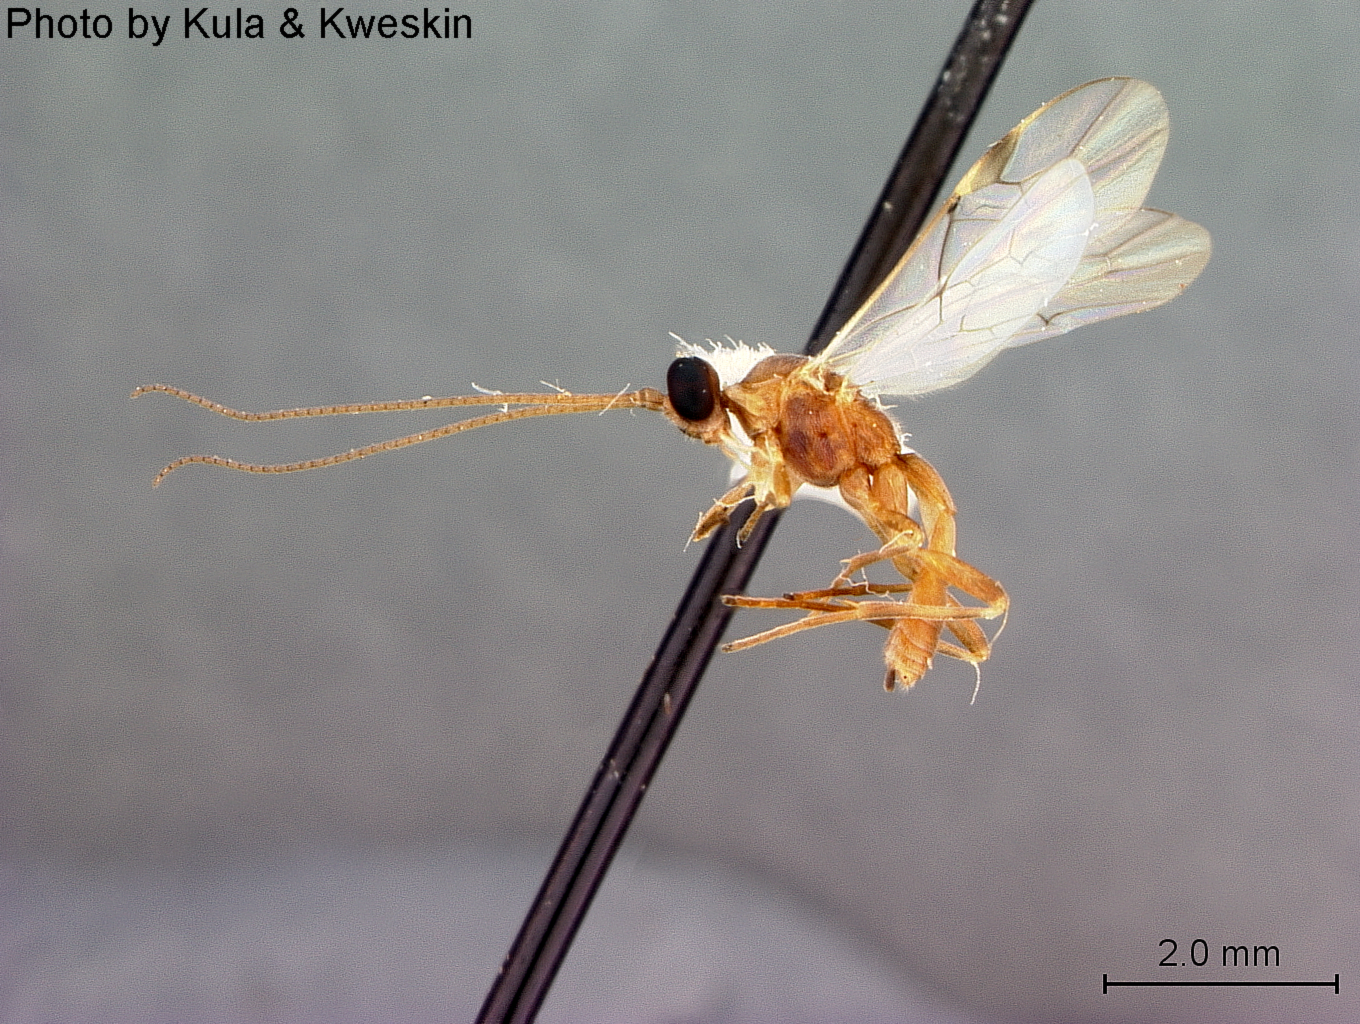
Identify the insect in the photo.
Aleiodes buoculus
